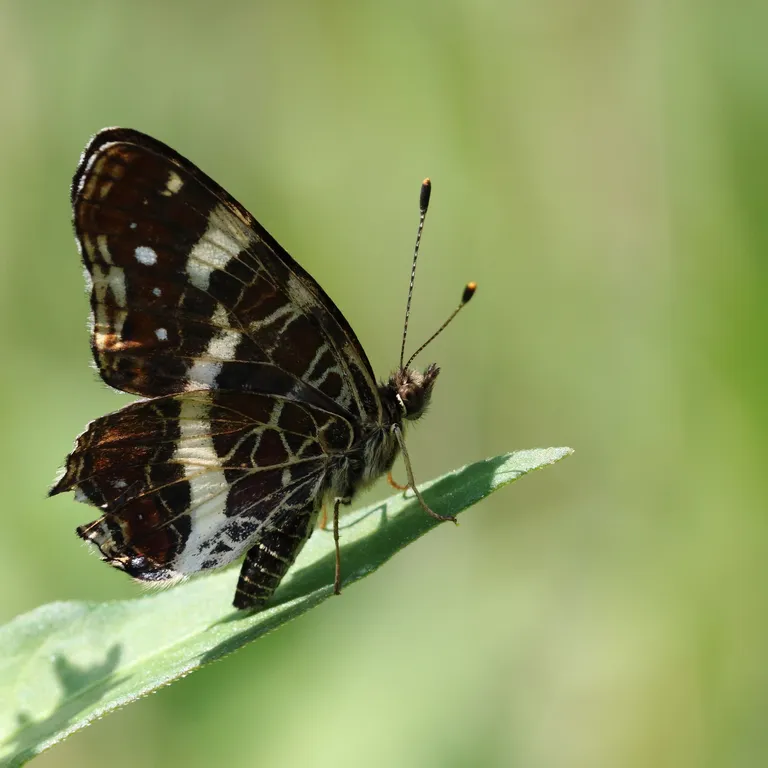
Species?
Araschnia levana
